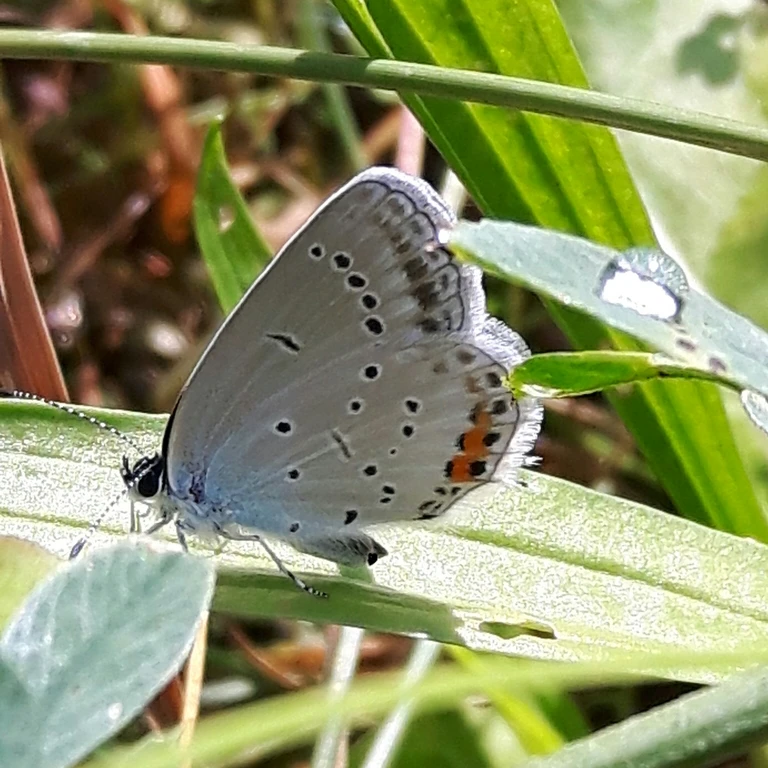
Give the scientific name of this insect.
Cupido argiades (also Elkalyce argiades)
